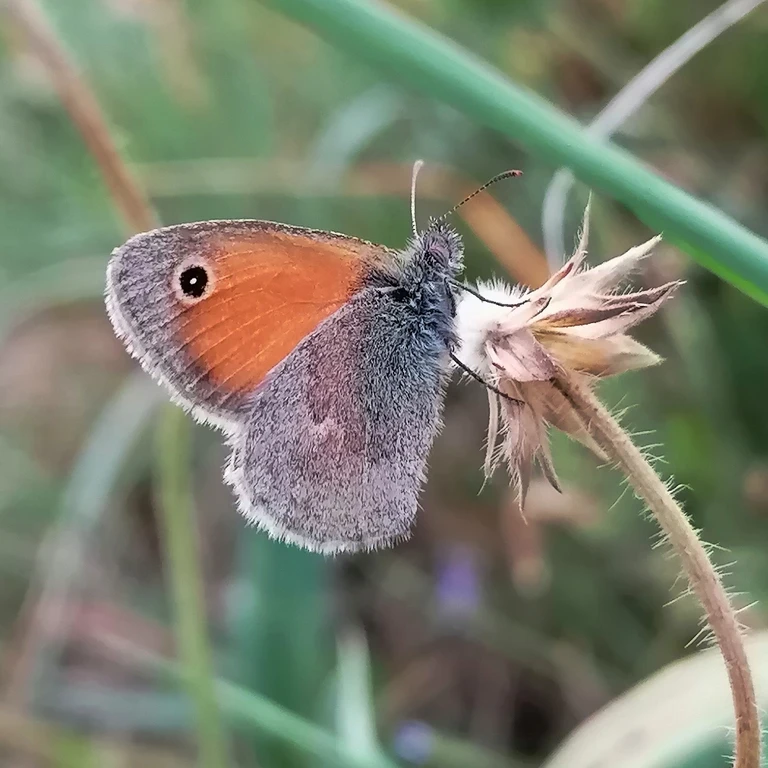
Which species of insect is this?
Coenonympha pamphilus
